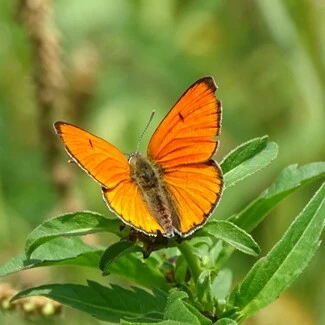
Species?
Lycaena dispar
